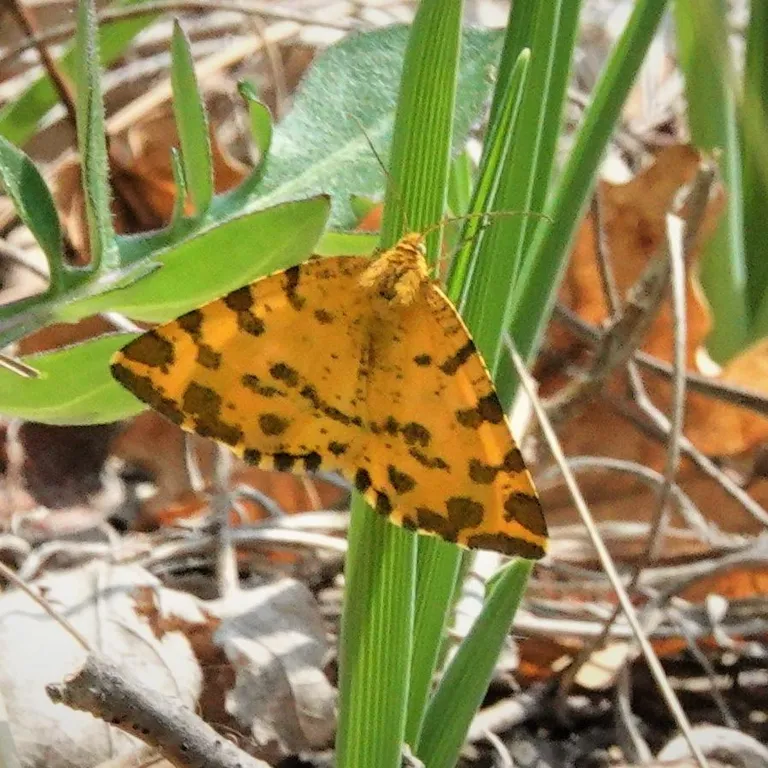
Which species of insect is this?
Pseudopanthera macularia
